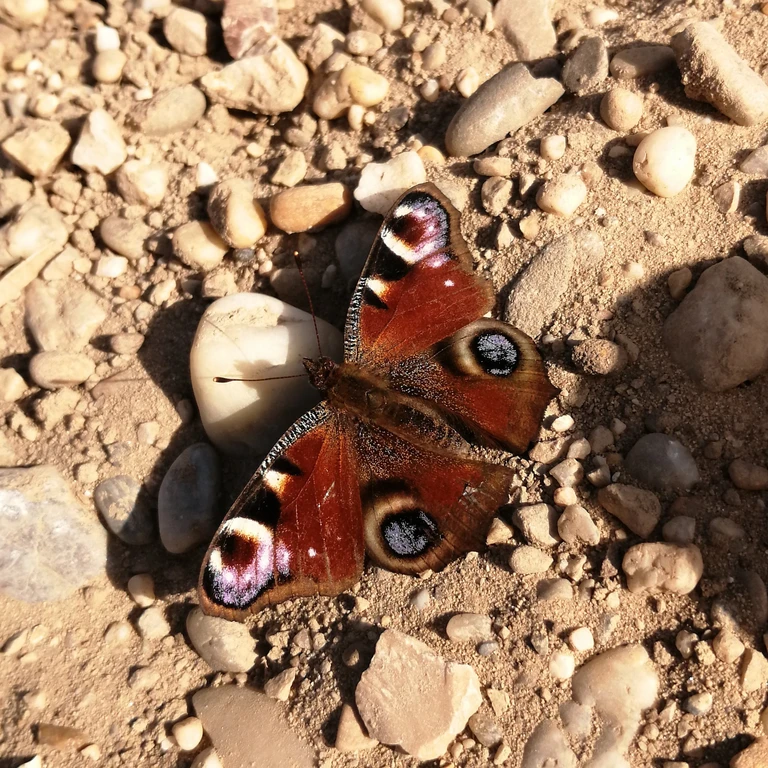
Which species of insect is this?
Aglais io
